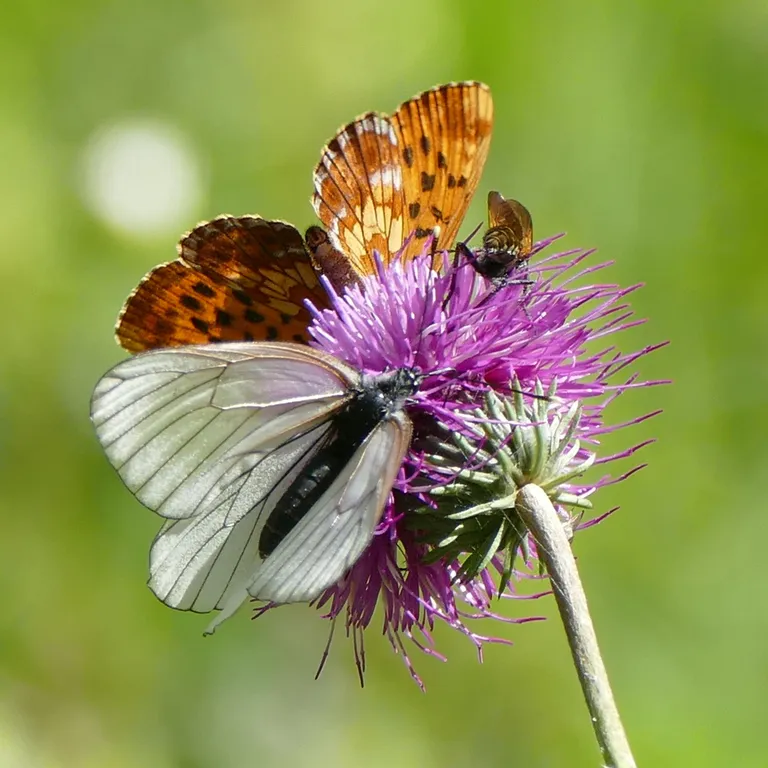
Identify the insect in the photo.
Aporia crataegi
